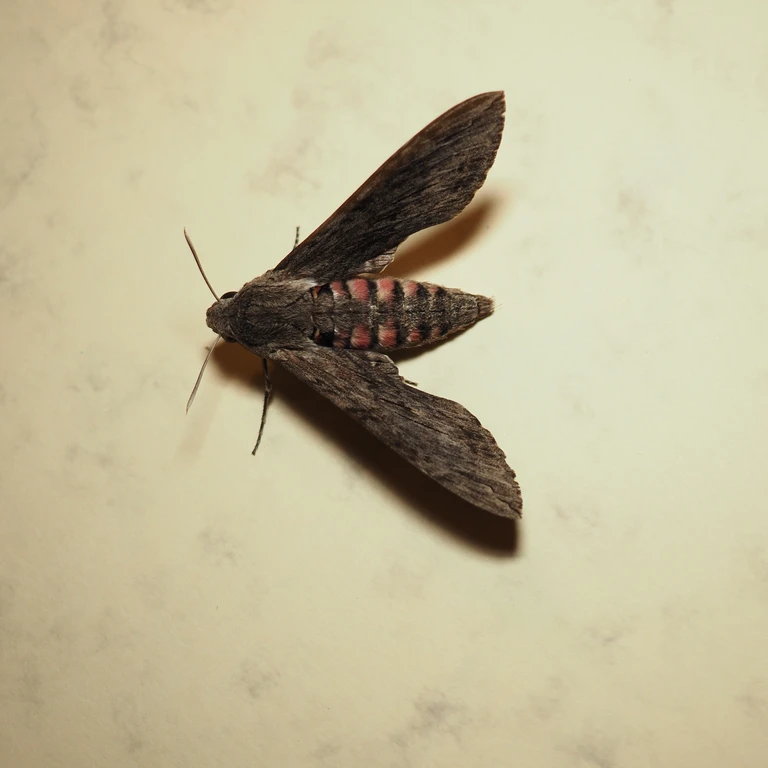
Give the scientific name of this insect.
Agrius convolvuli
